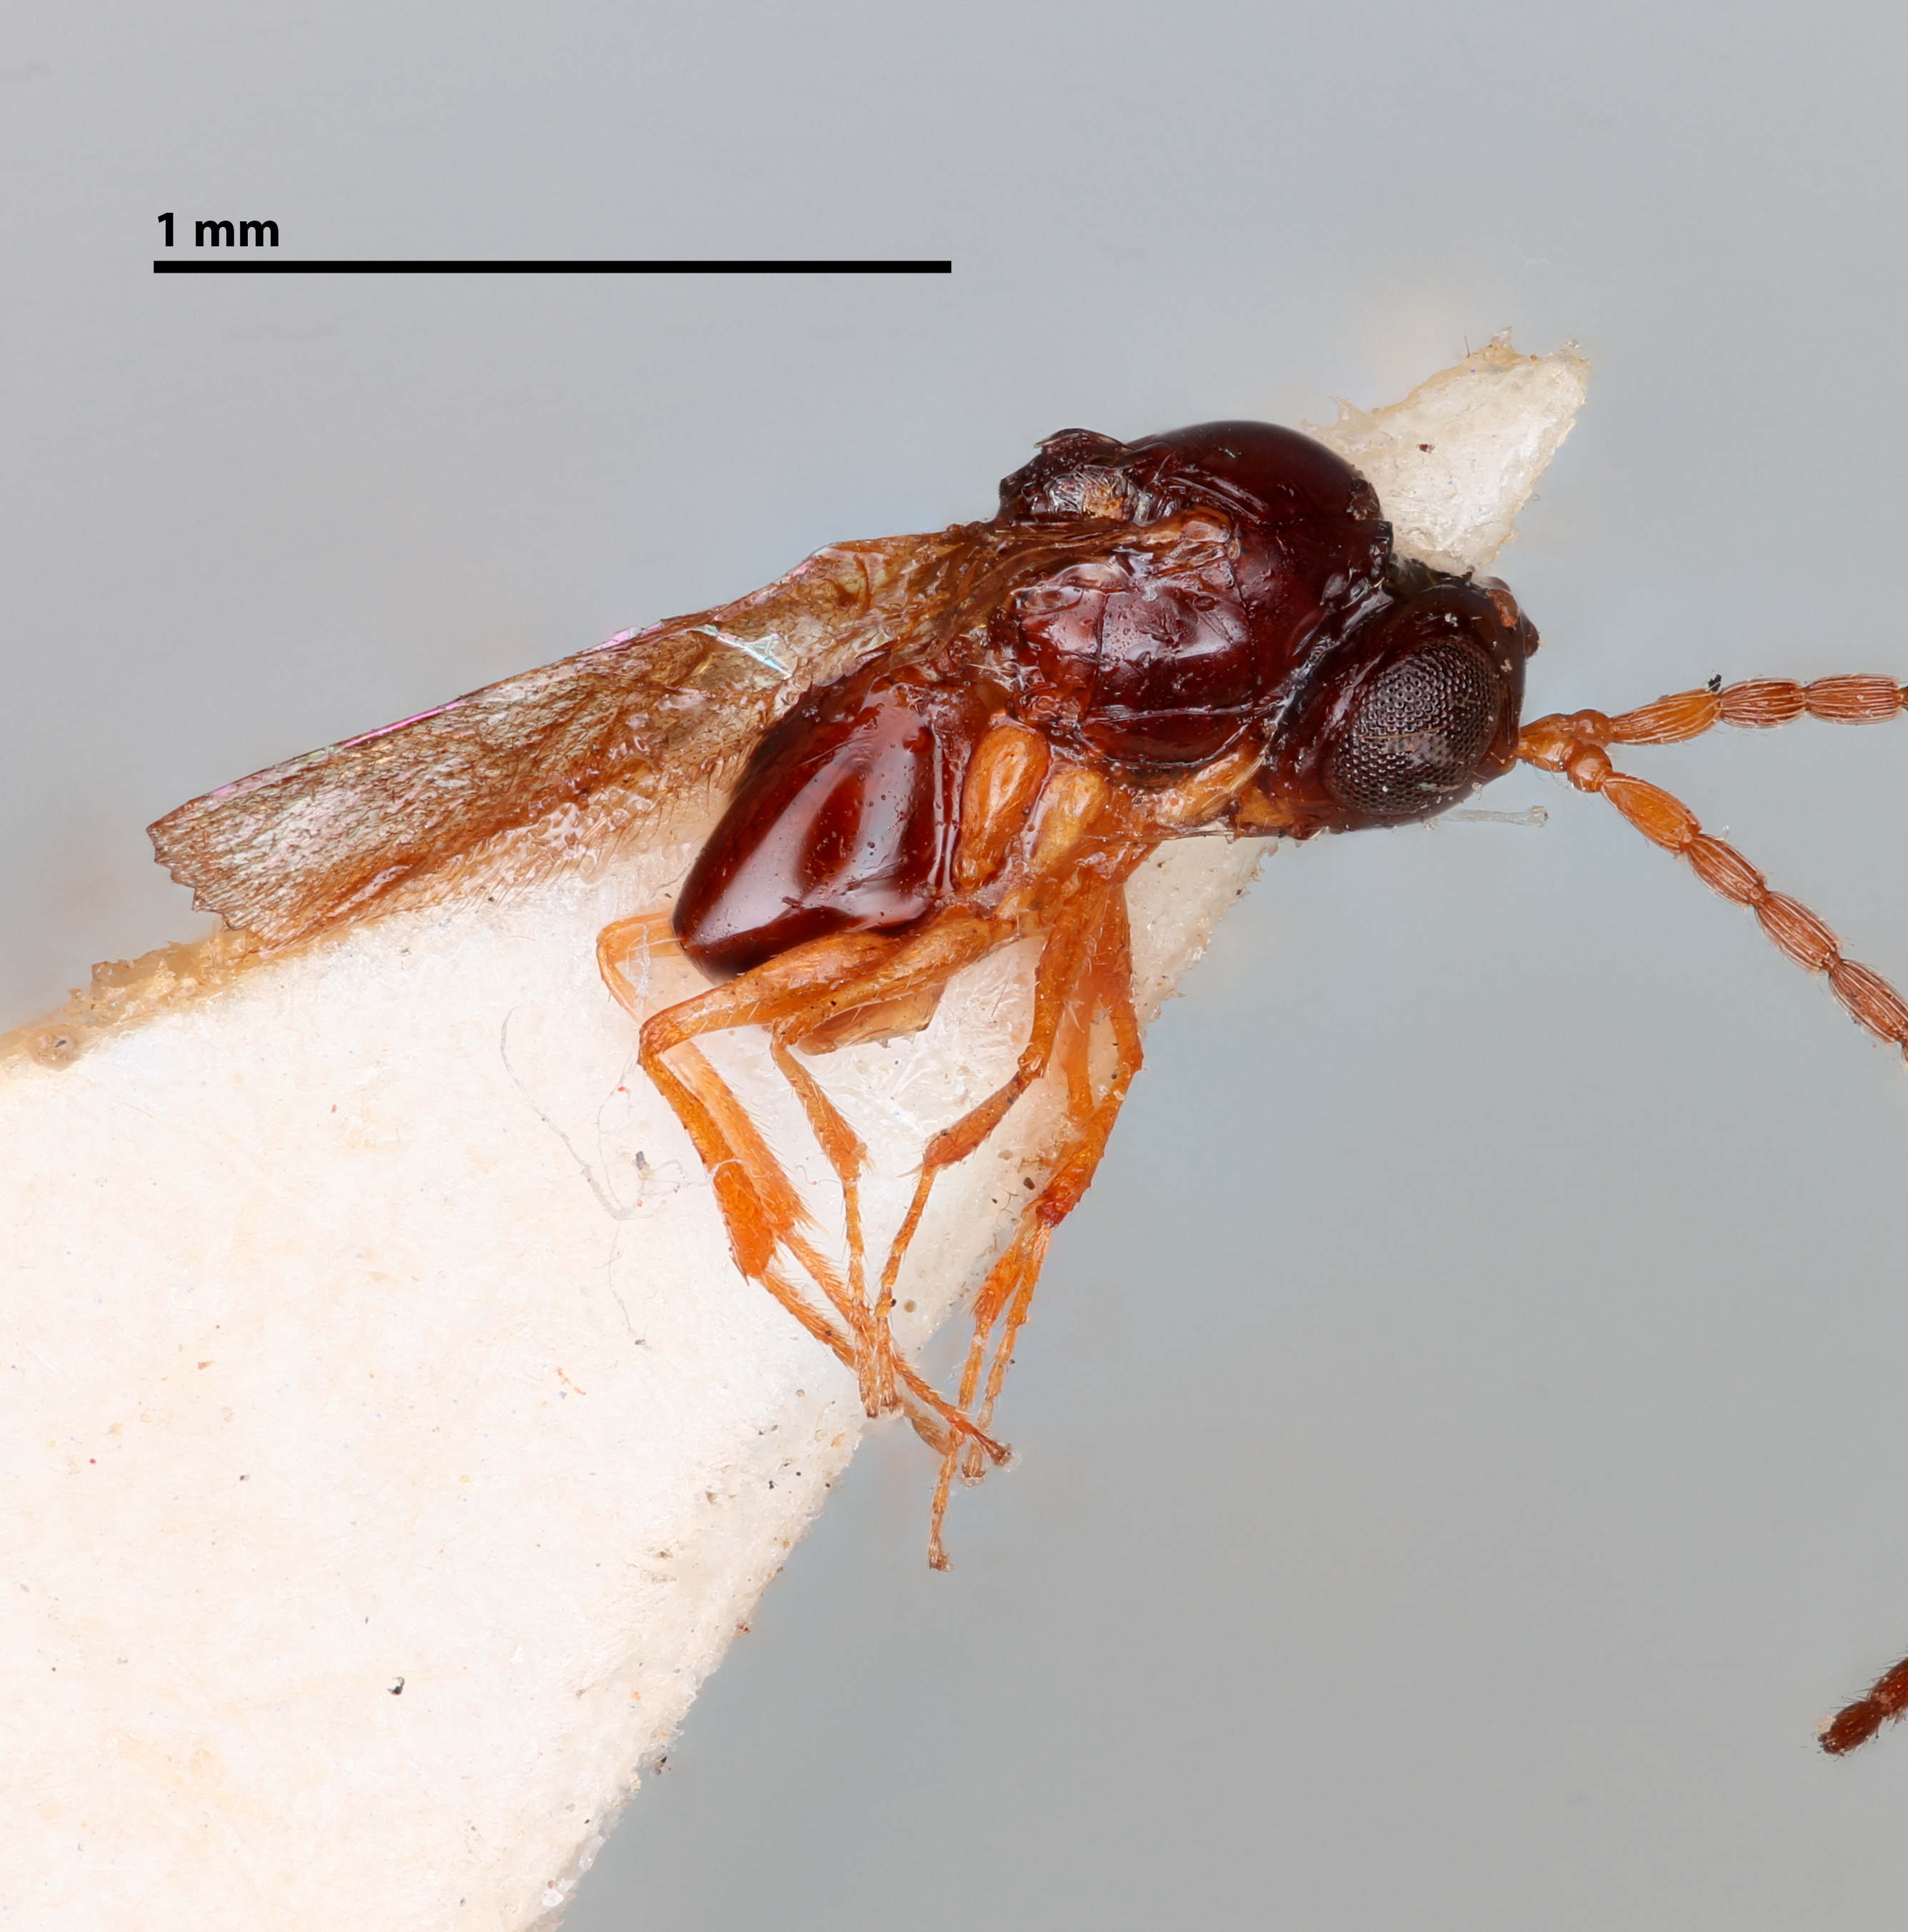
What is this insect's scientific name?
Hexaplasta tenuicornis
